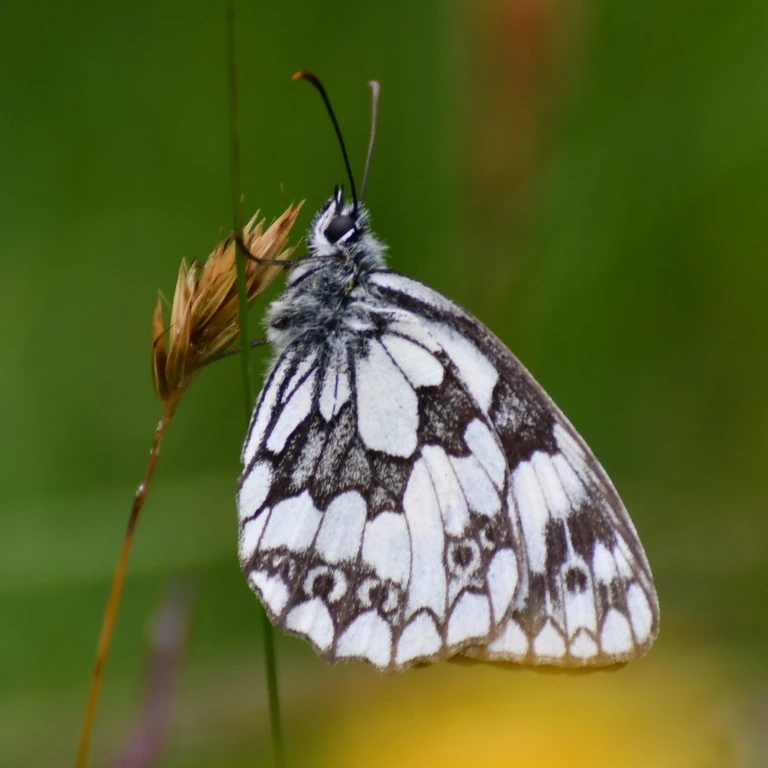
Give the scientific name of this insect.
Melanargia galathea
